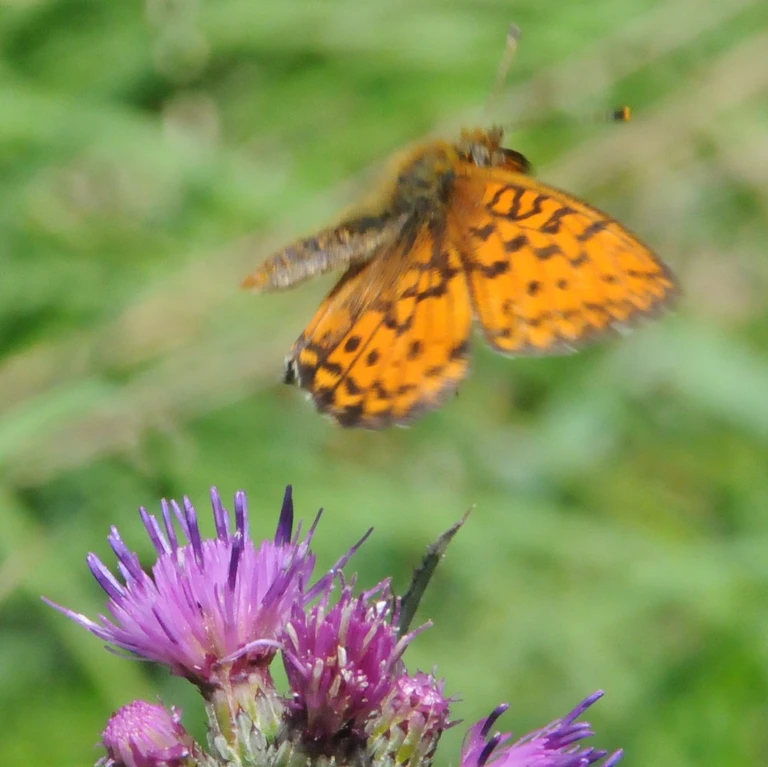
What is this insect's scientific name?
Brenthis ino
